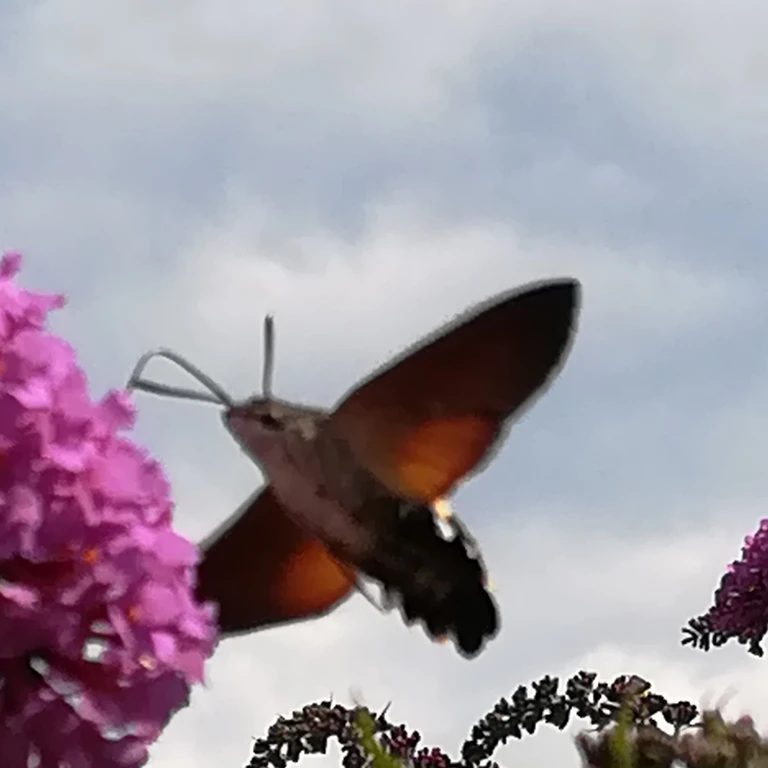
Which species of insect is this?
Macroglossum stellatarum
